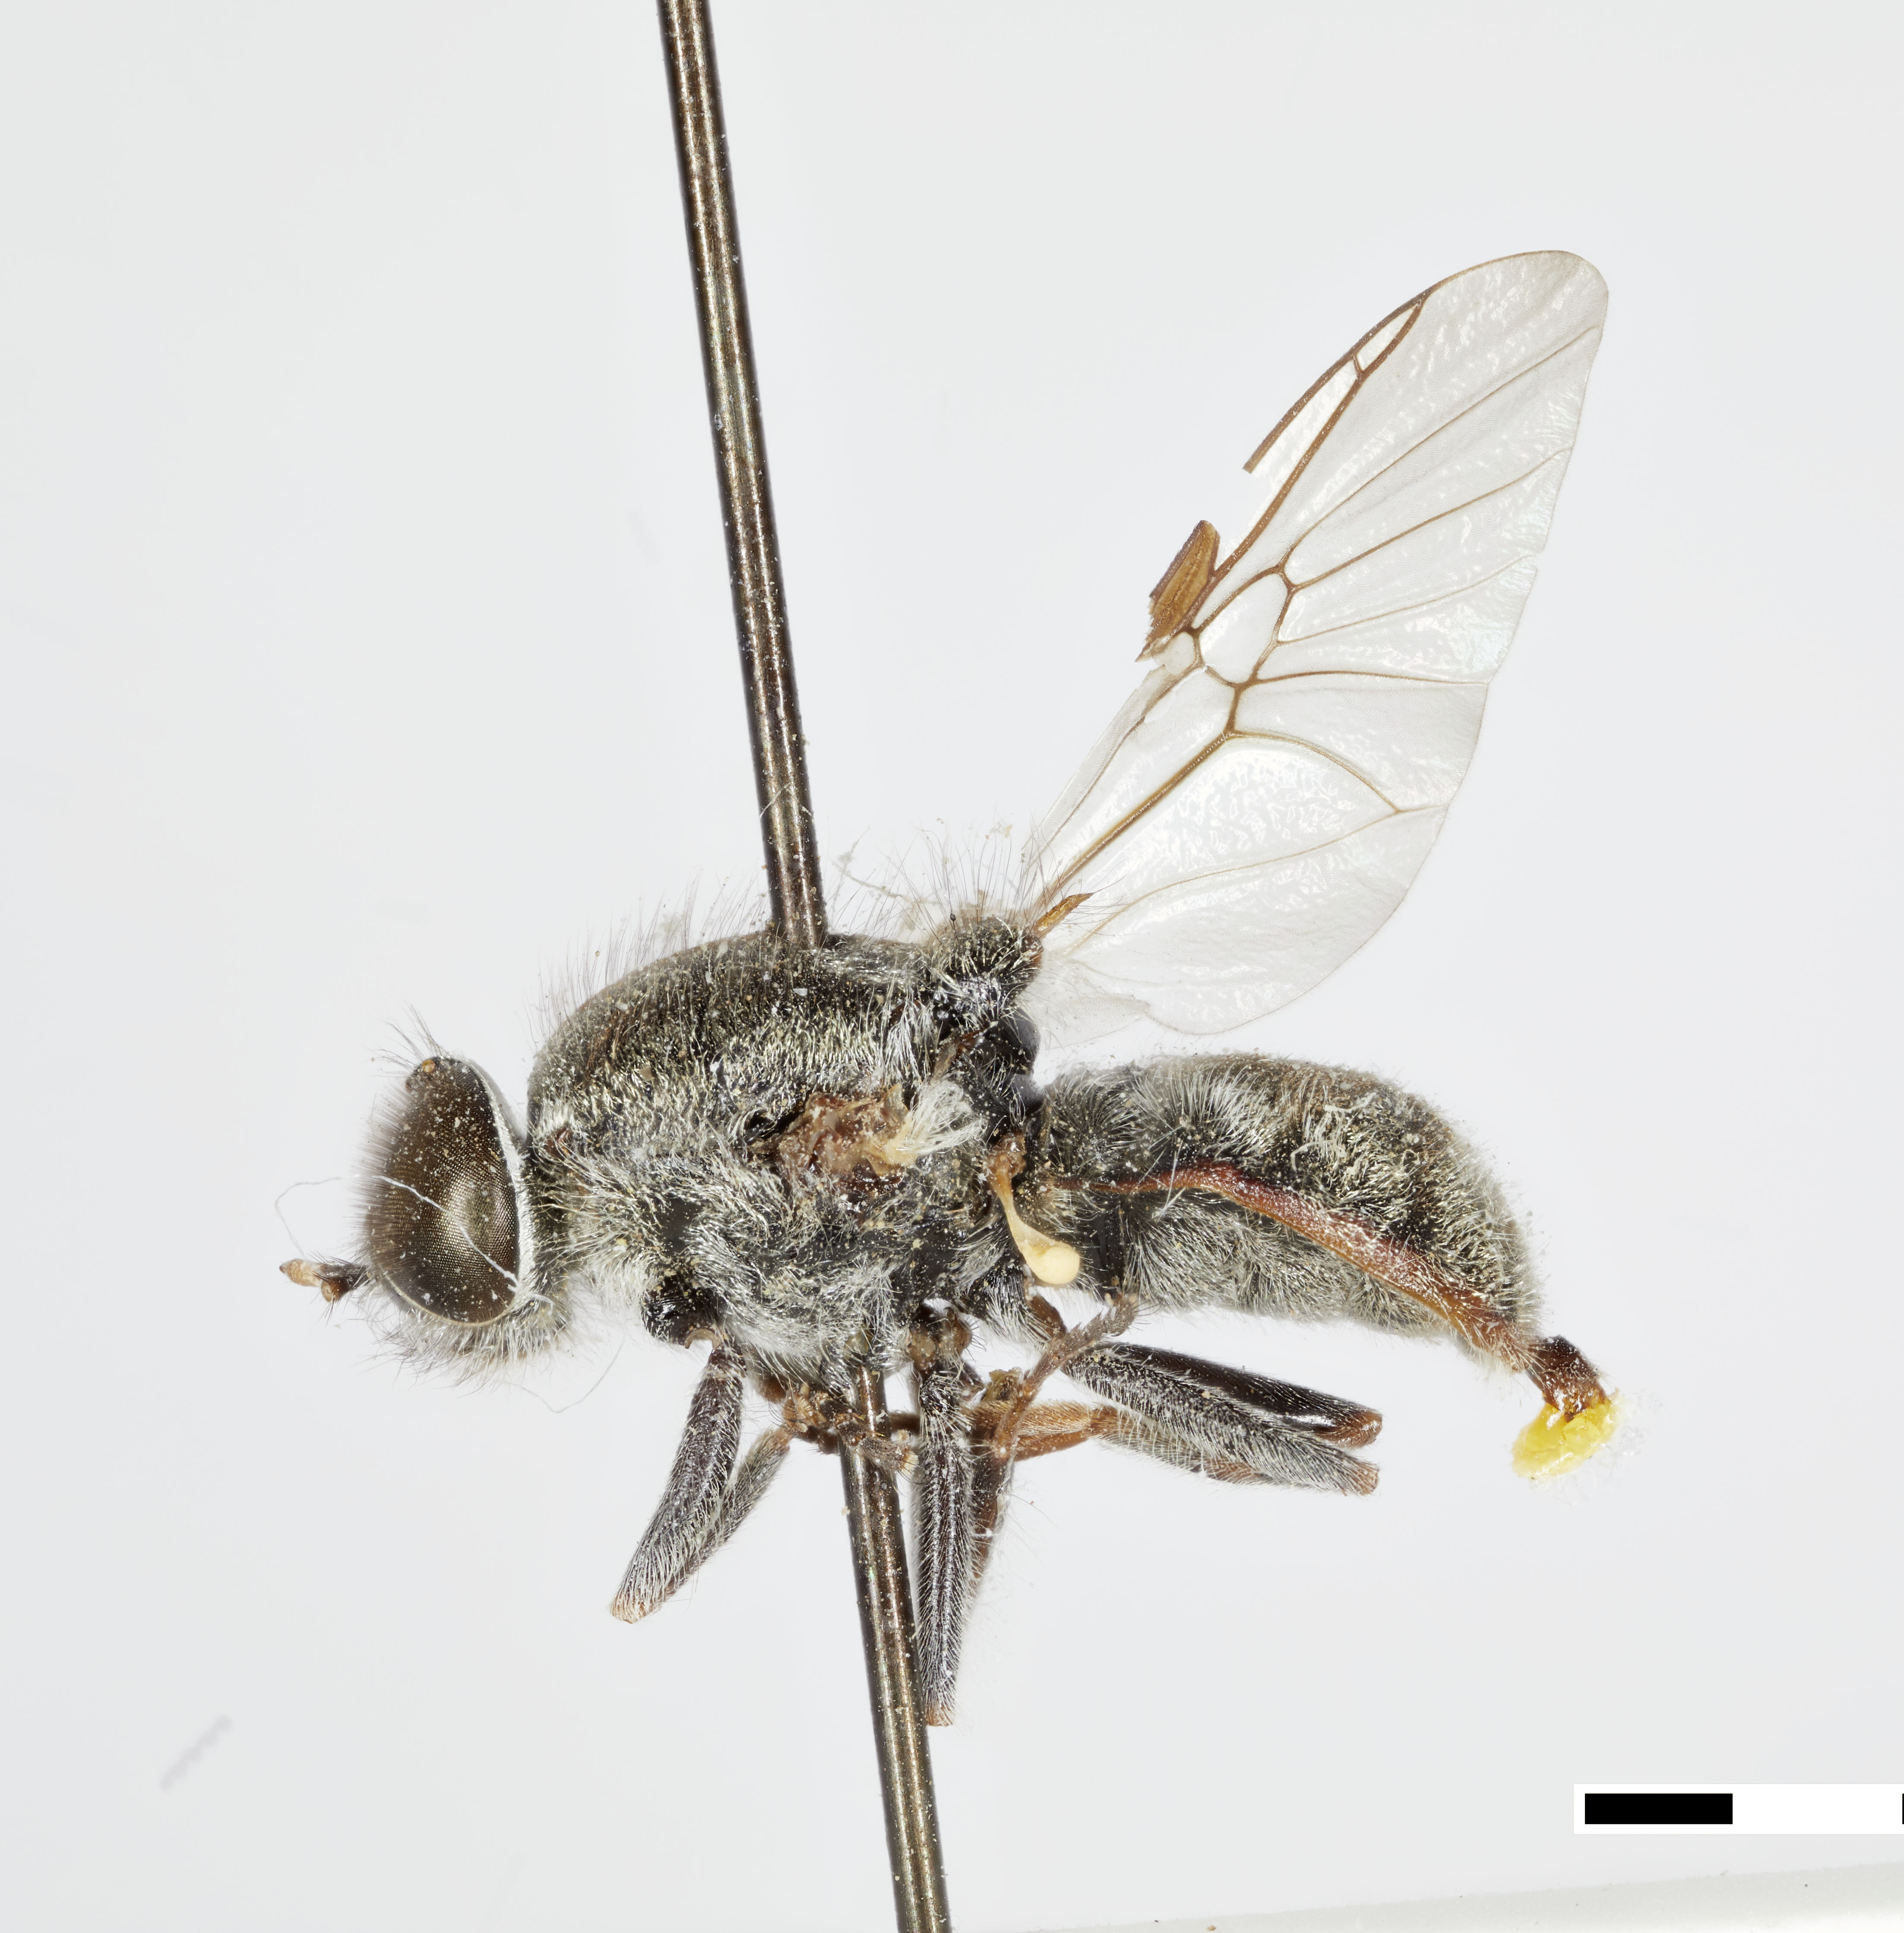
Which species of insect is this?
Adoxomyia marginata
